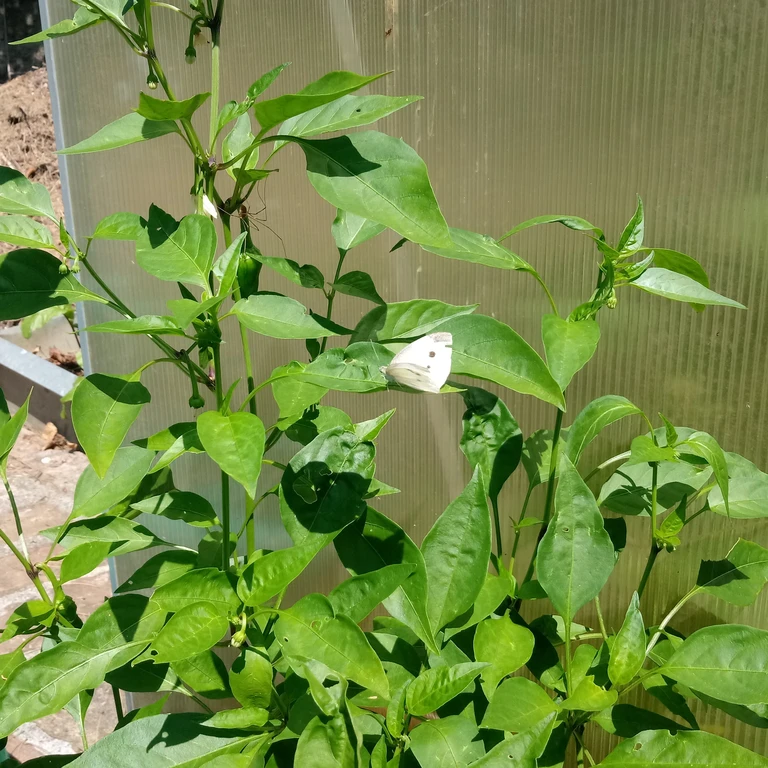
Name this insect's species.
Pieris rapae
